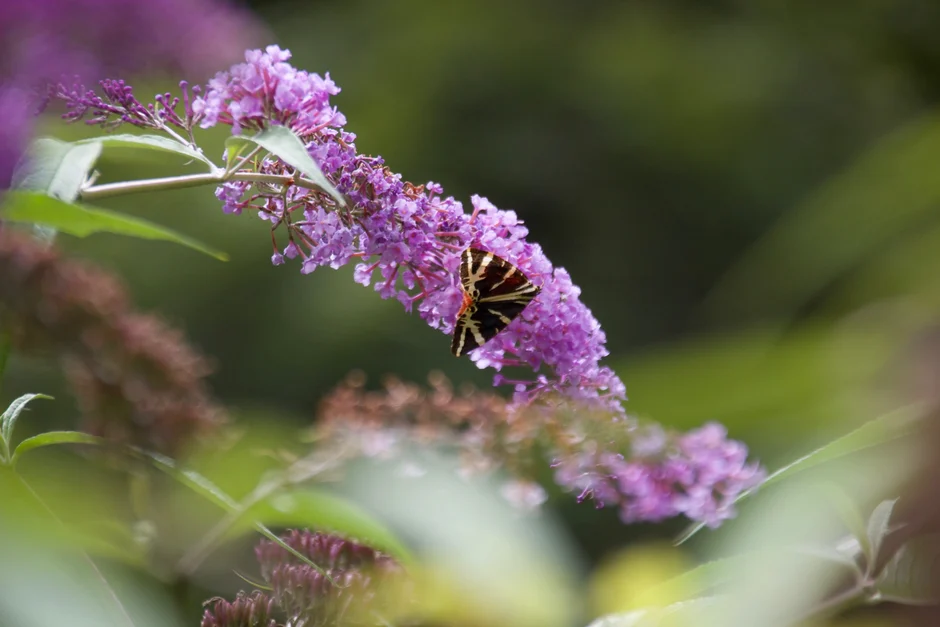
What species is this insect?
Euplagia quadripunctaria
